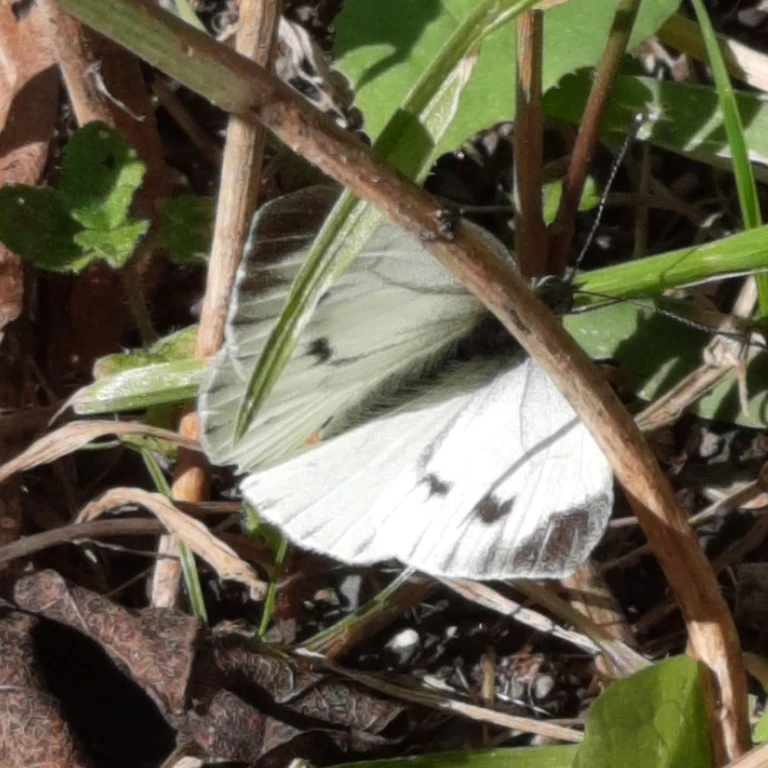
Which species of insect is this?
Pieris napi
